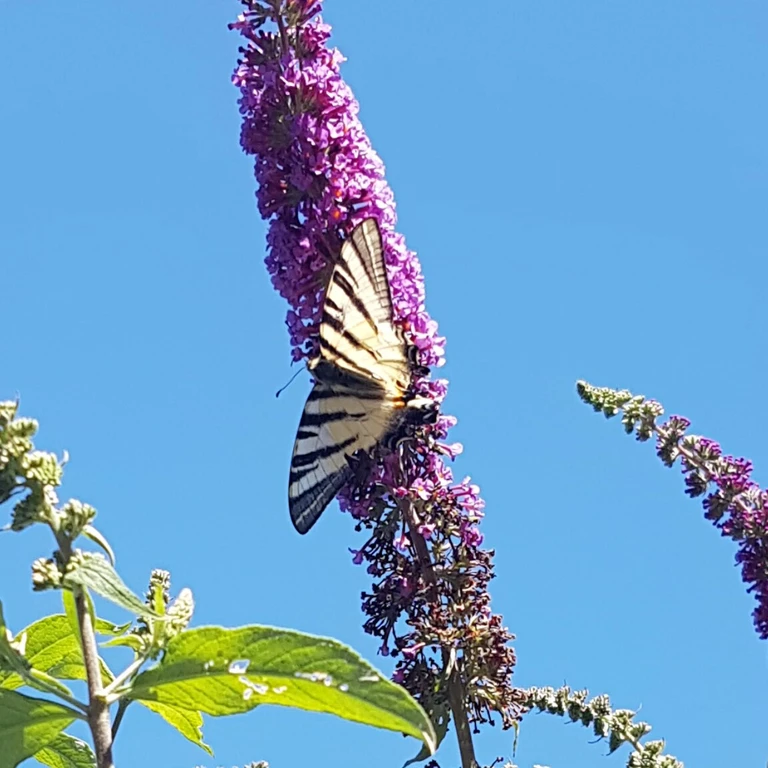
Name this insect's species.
Iphiclides podalirius
